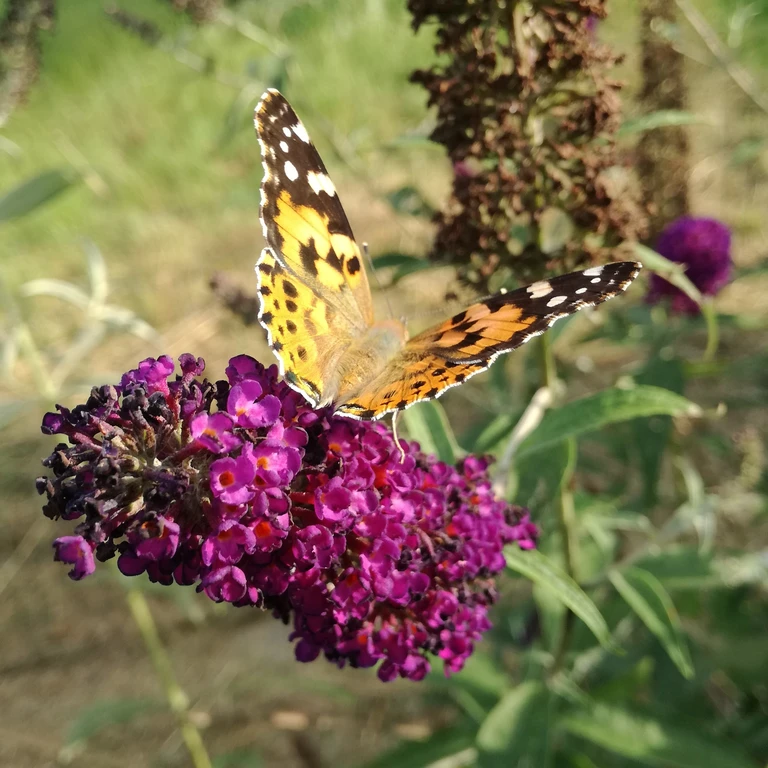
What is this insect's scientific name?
Vanessa cardui
